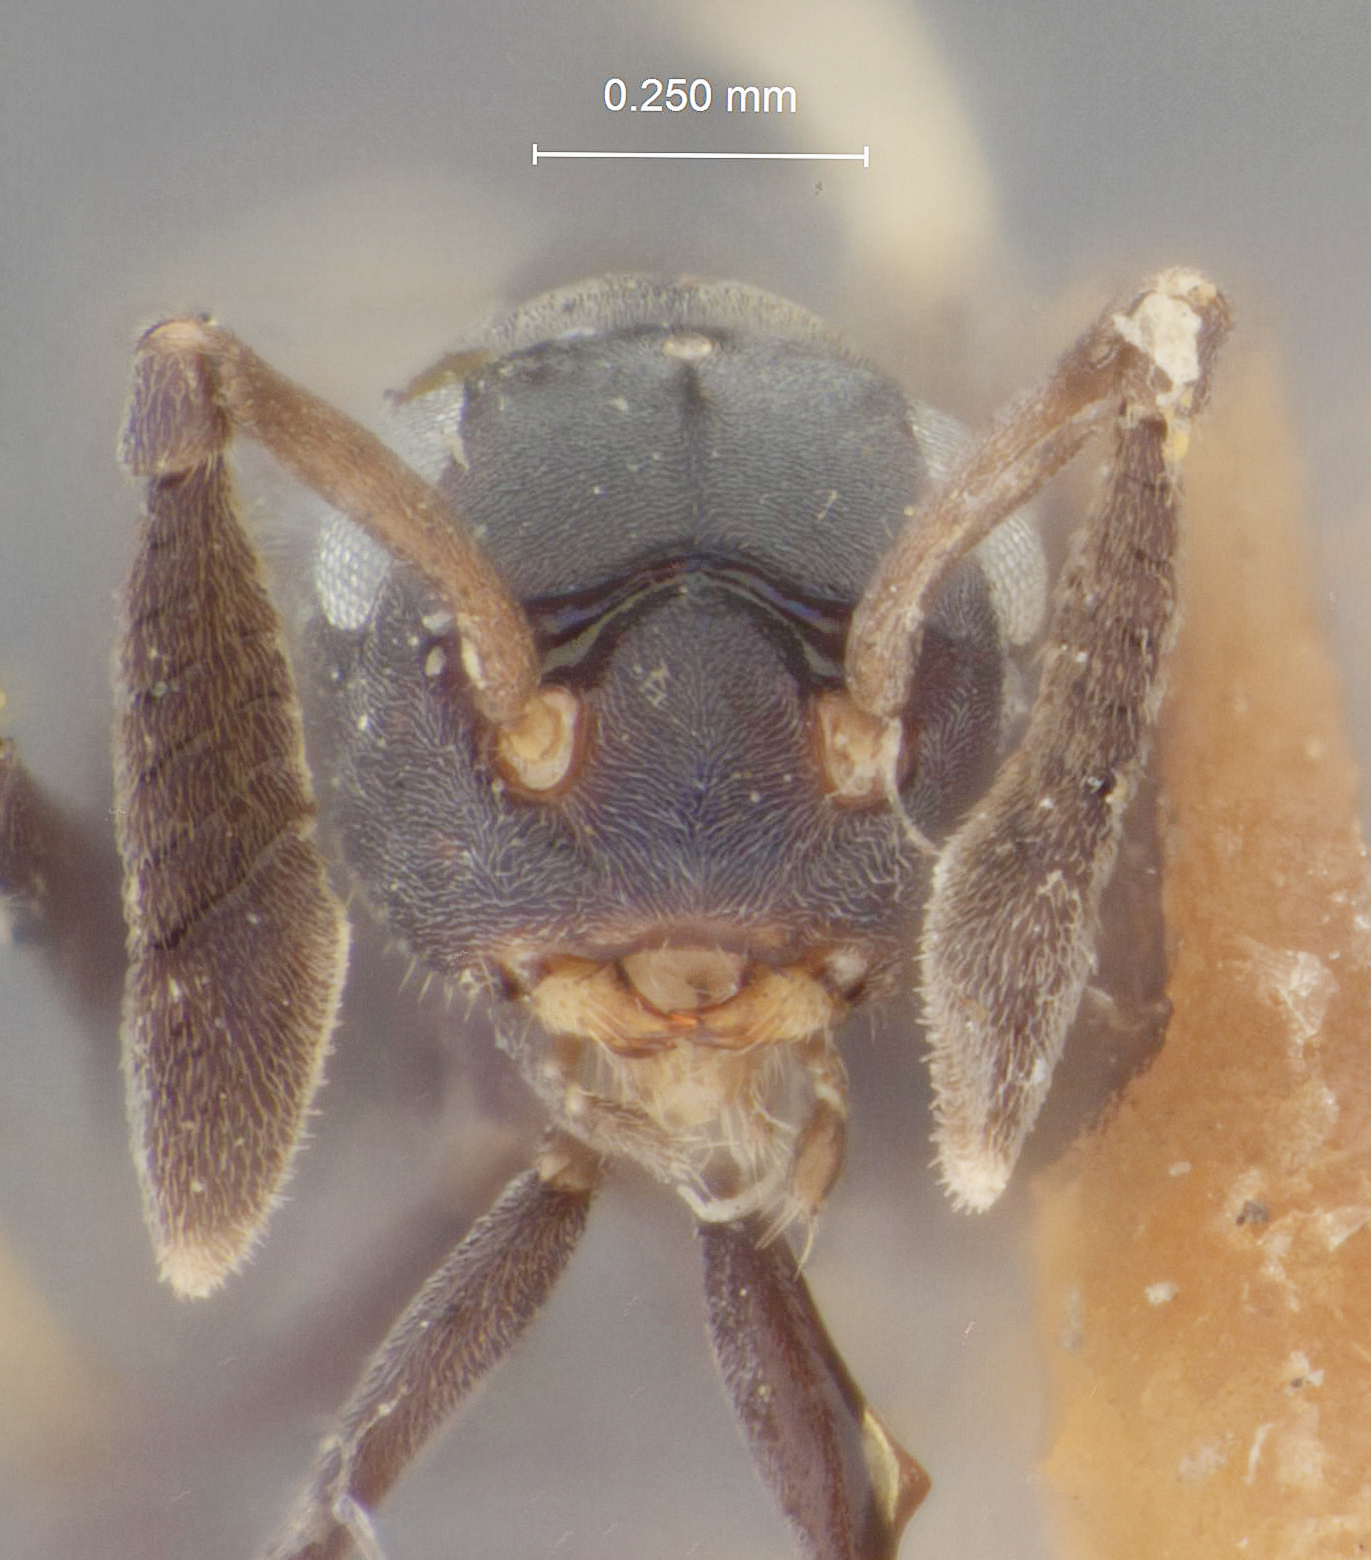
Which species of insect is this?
Myrmencyrtus australis
